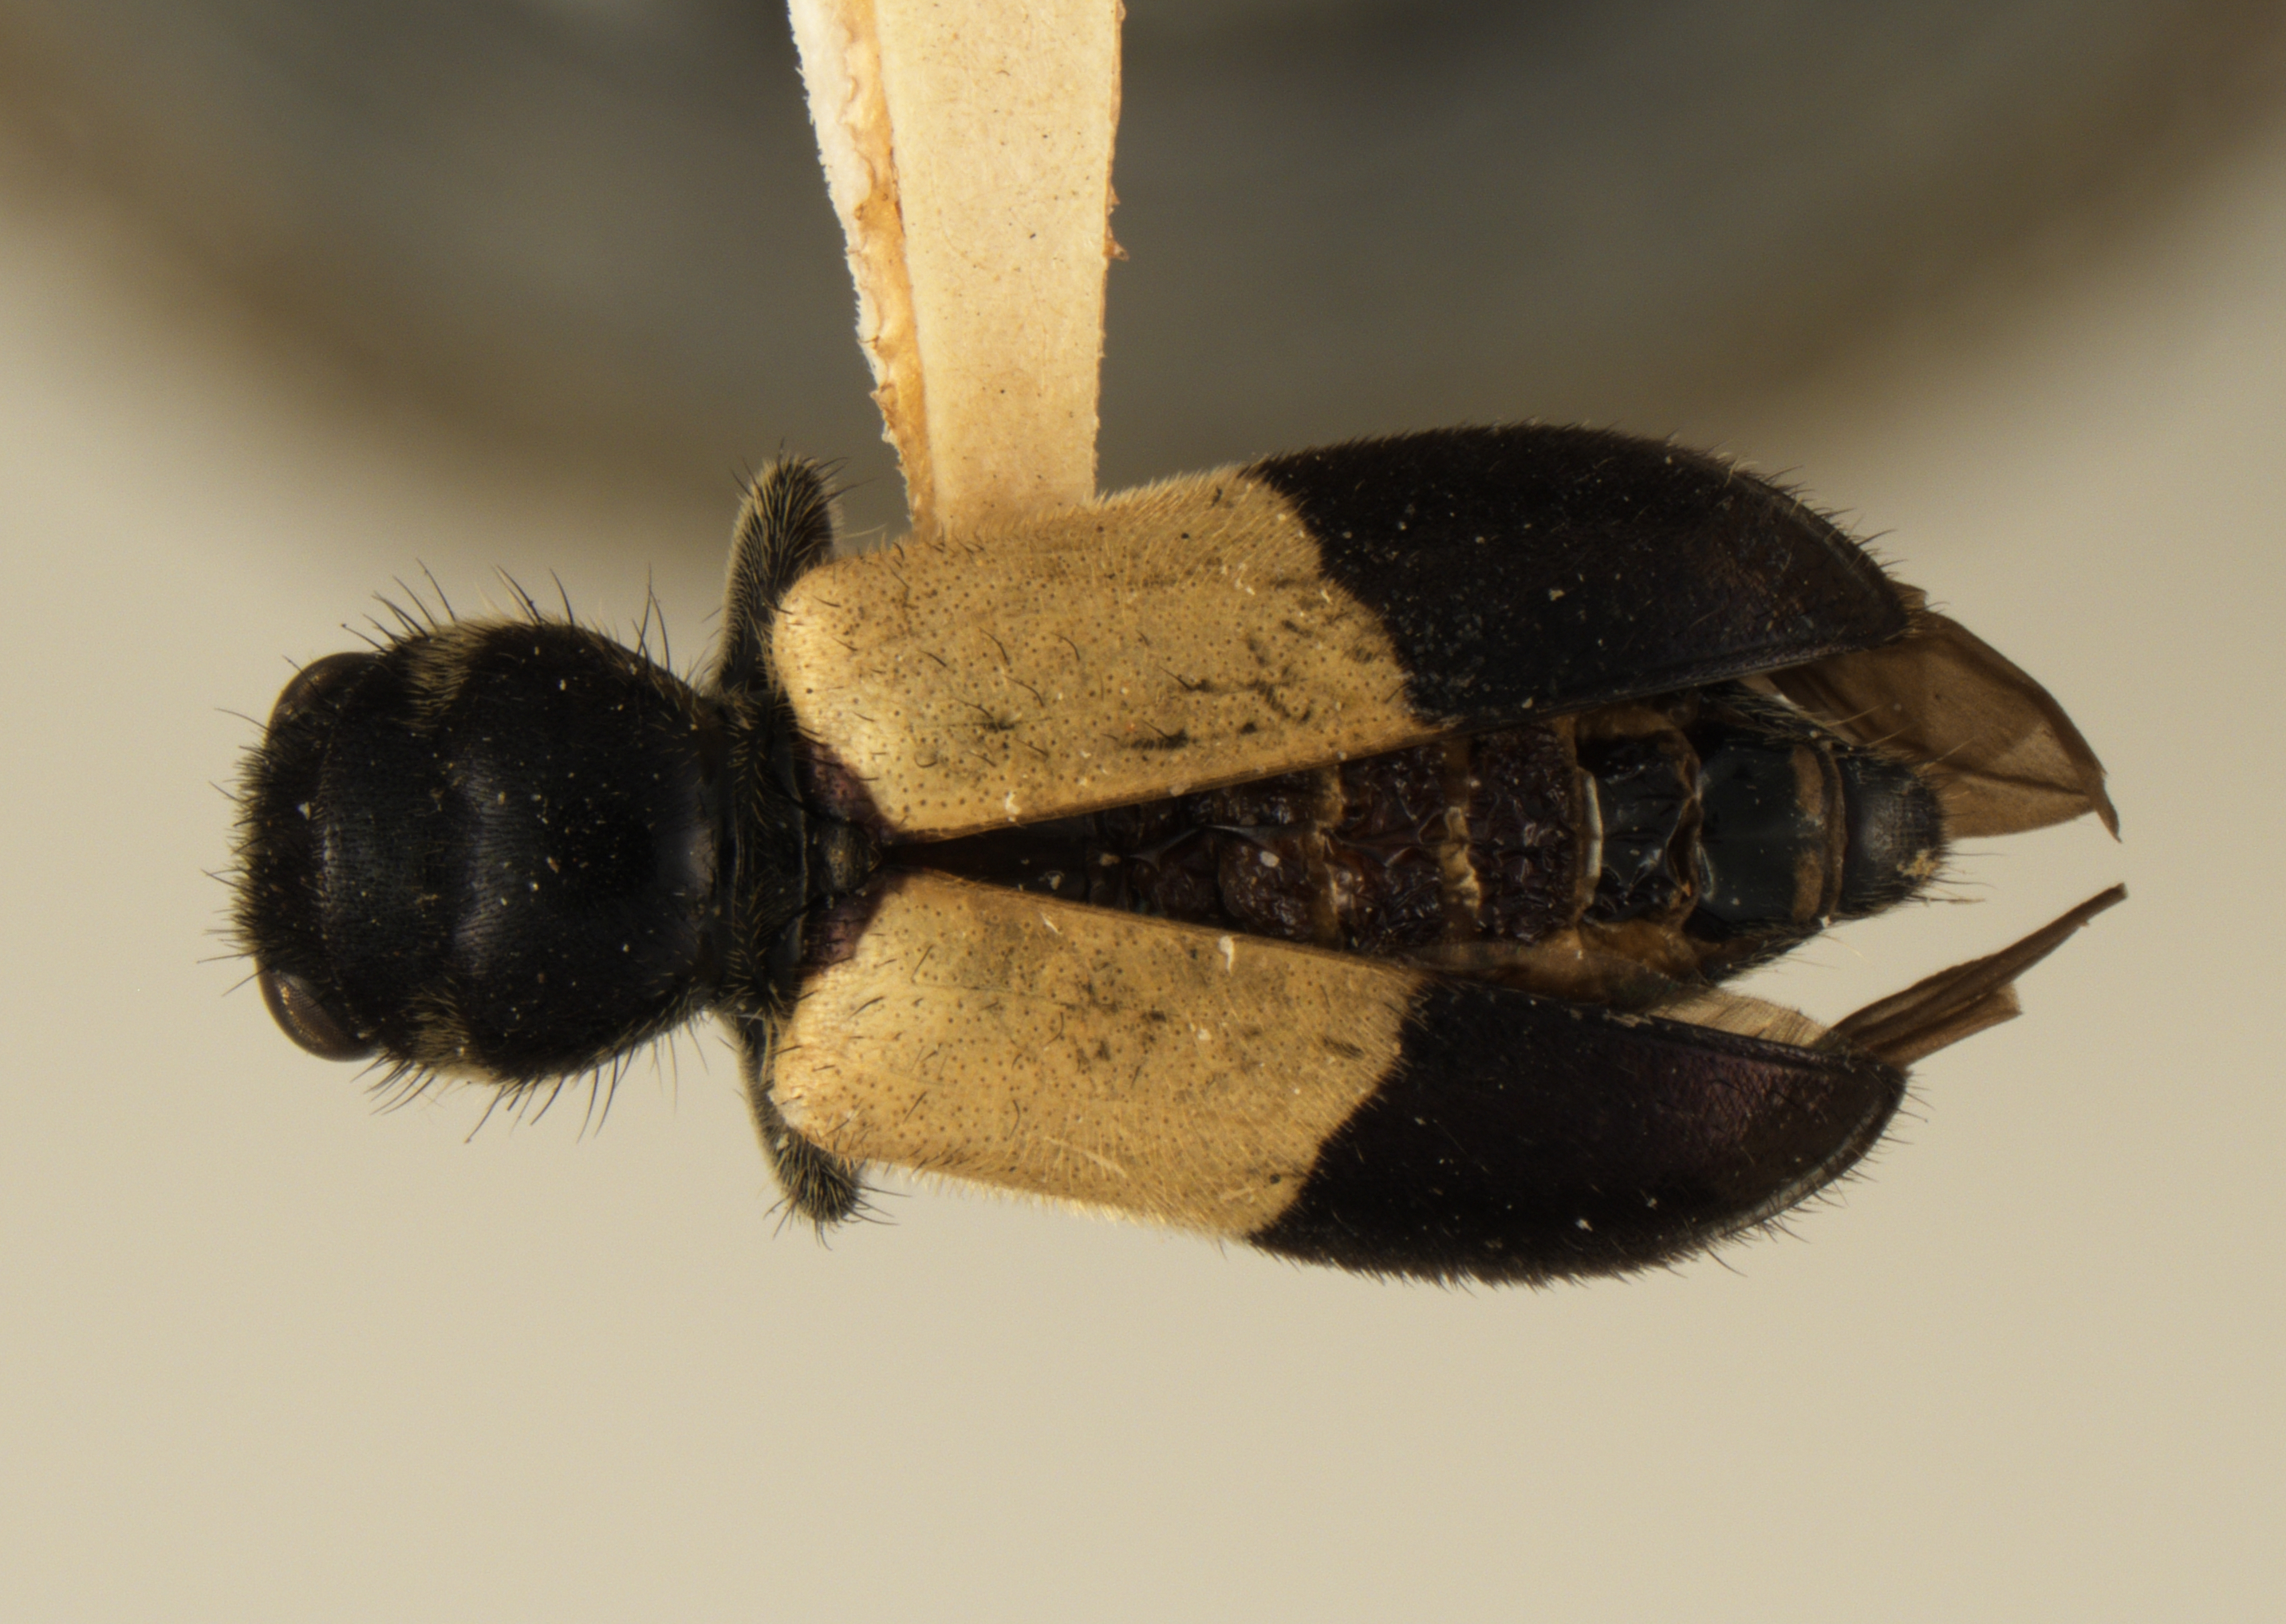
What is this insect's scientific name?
Enoclerus flavibasis
